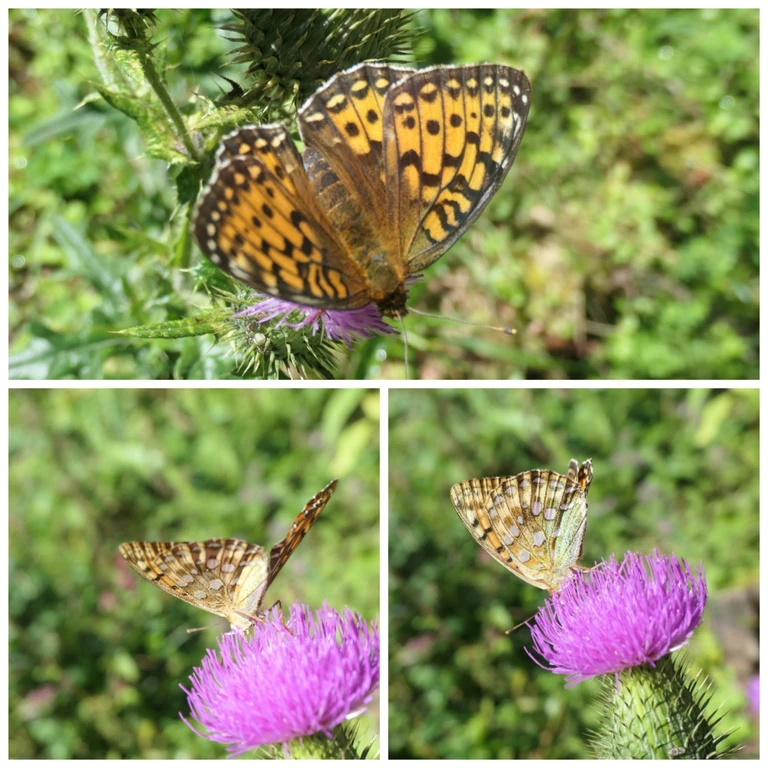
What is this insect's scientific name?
Speyeria aglaja
